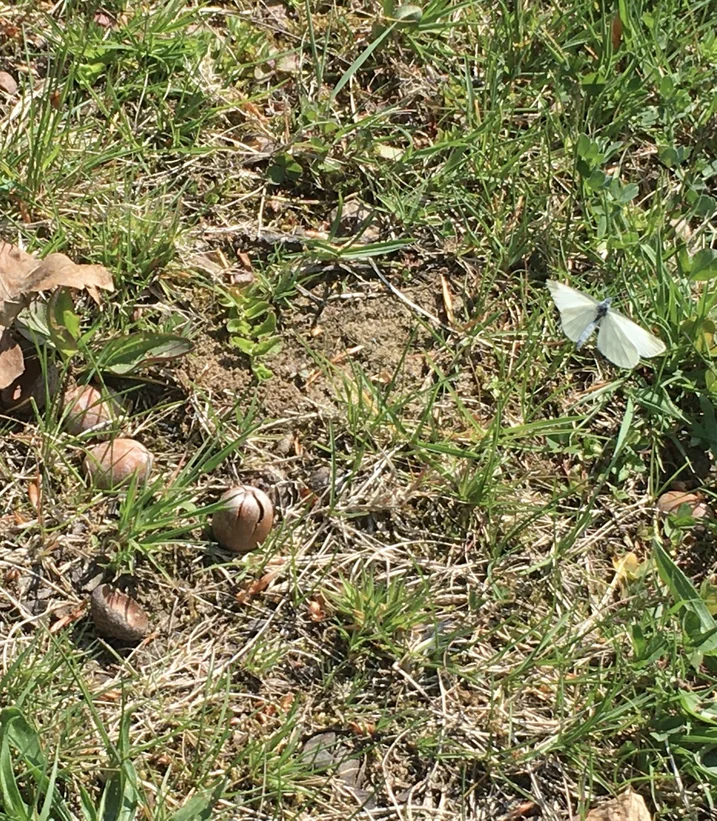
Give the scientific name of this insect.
Leptidea sinapis/juvernica
